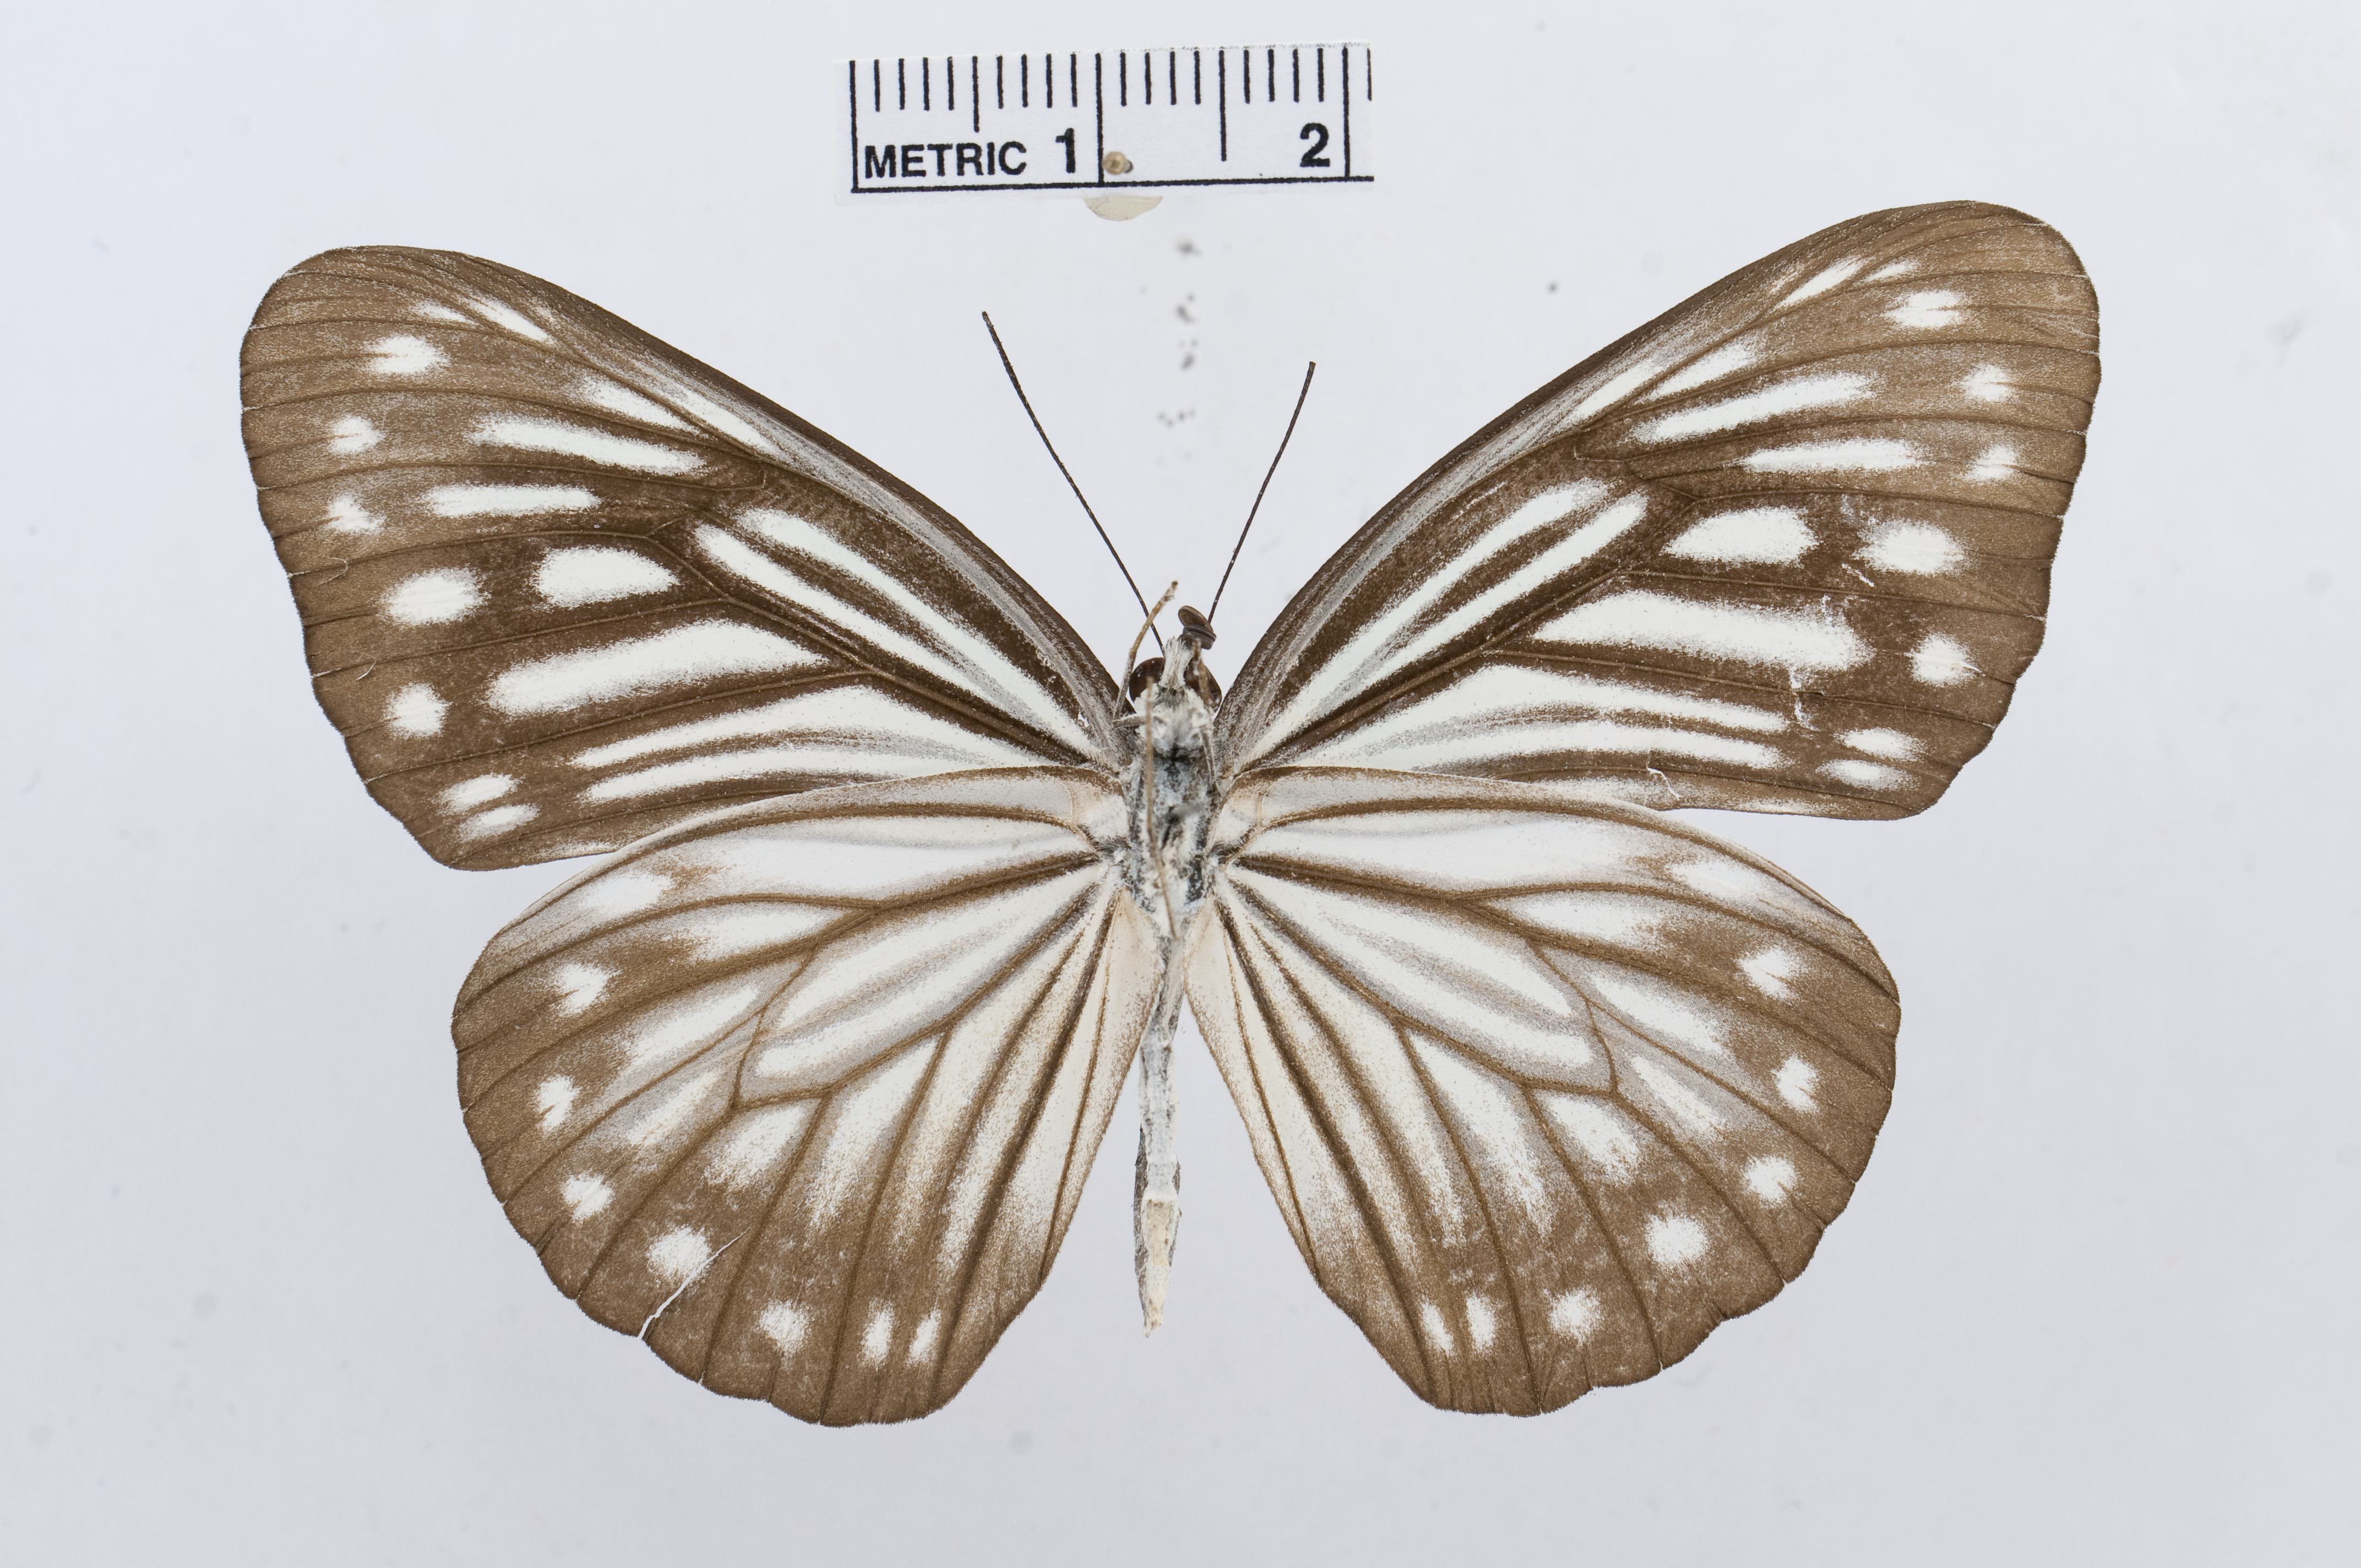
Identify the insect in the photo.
Pareronia anais
